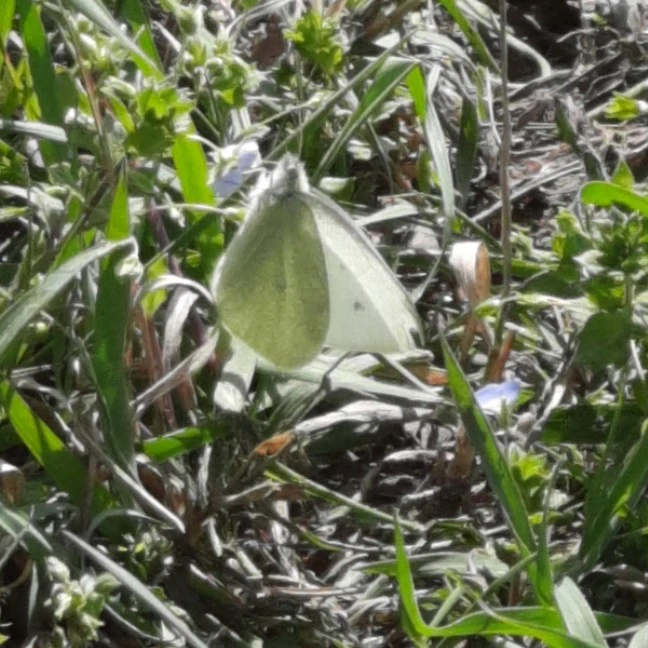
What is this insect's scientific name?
Pieris rapae
